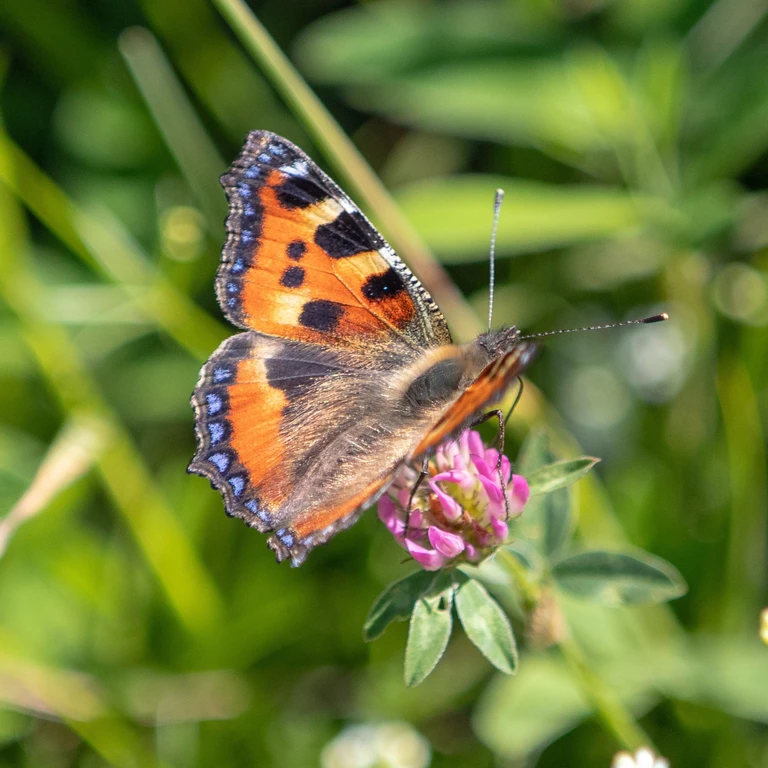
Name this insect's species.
Aglais urticae
